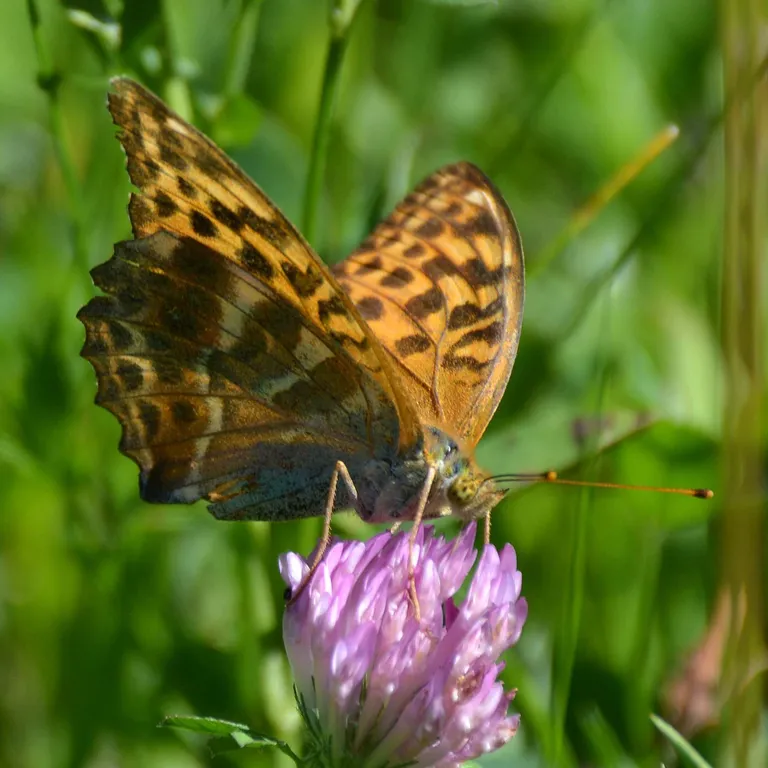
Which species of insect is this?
Argynnis paphia
